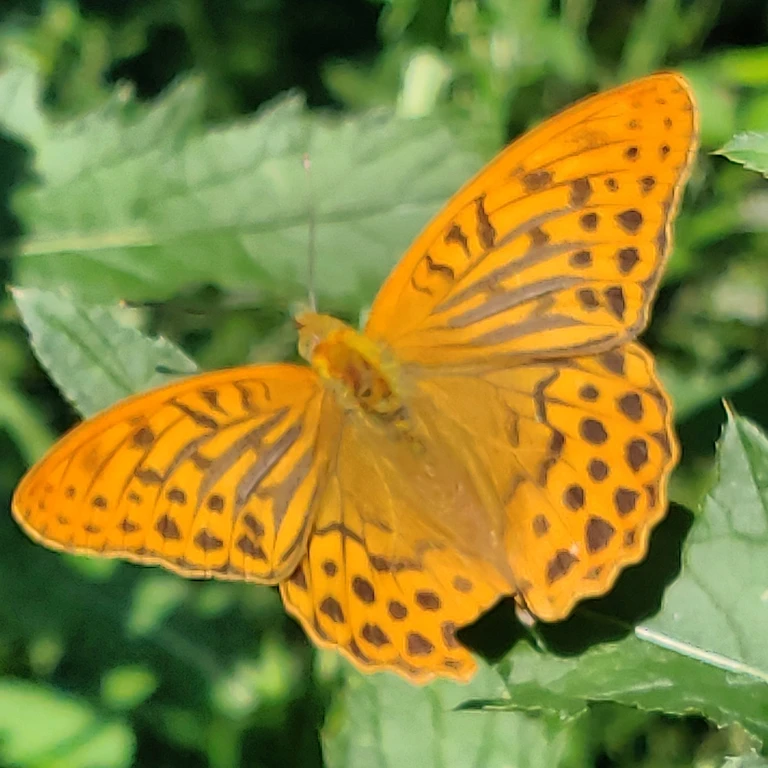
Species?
Argynnis paphia
